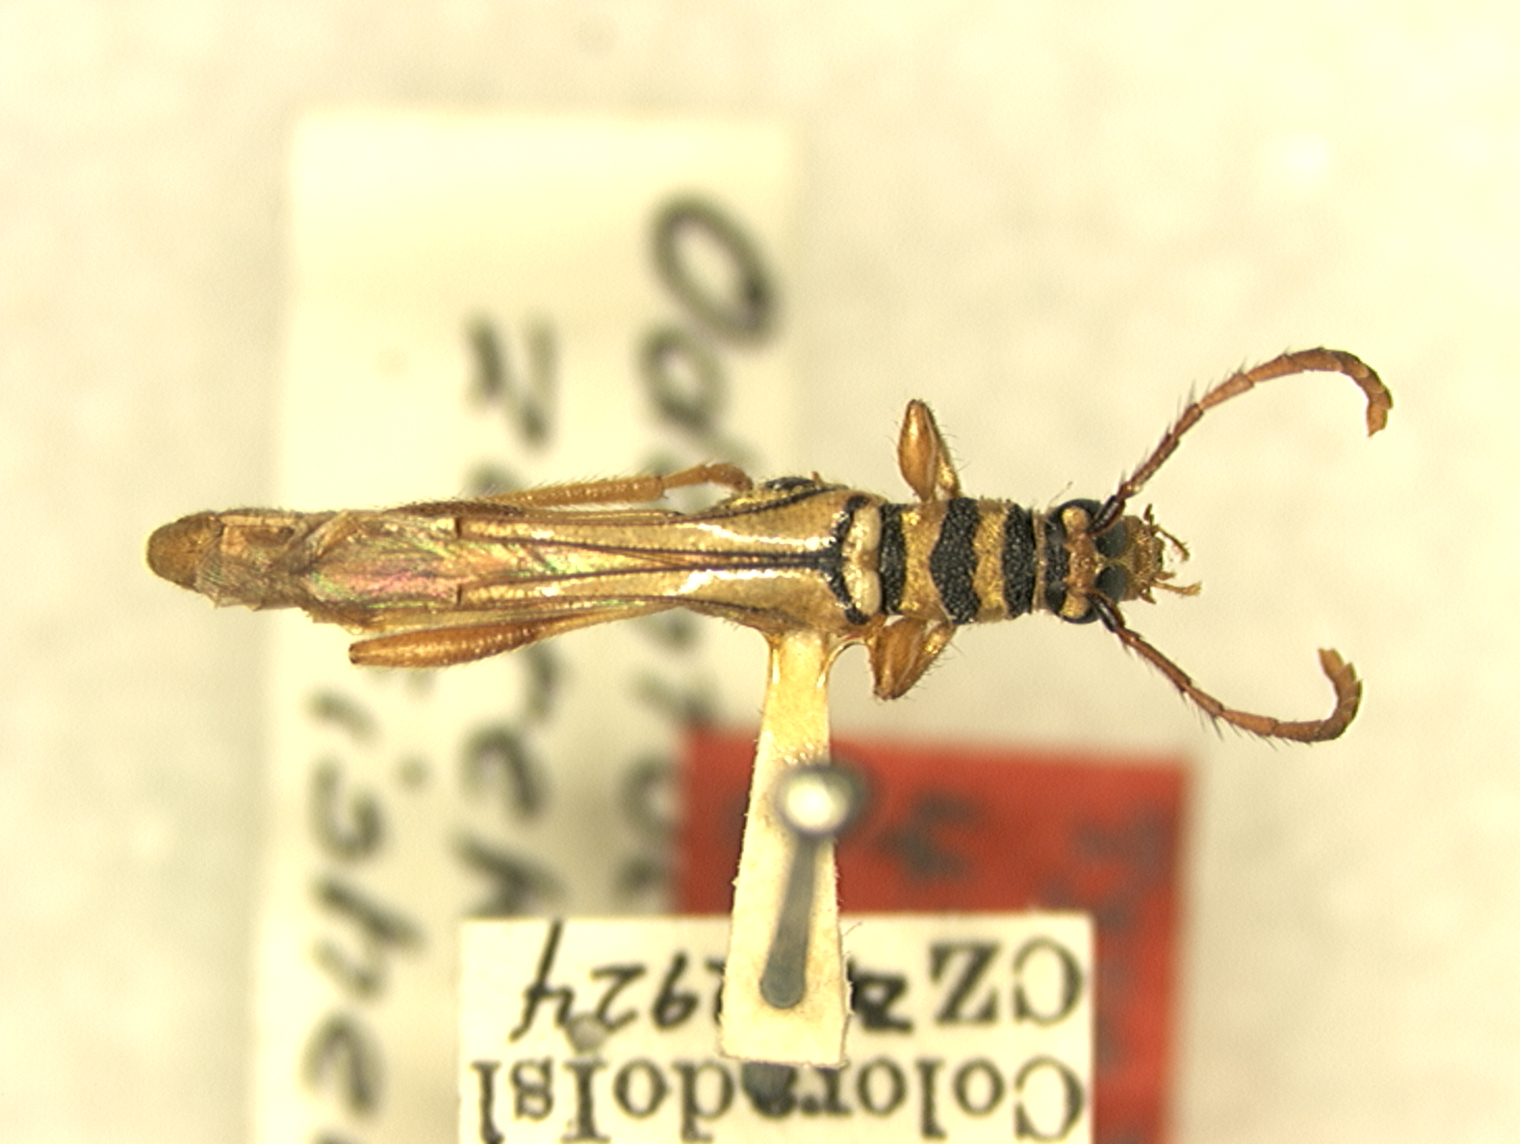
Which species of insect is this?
Odontocera zeteki
